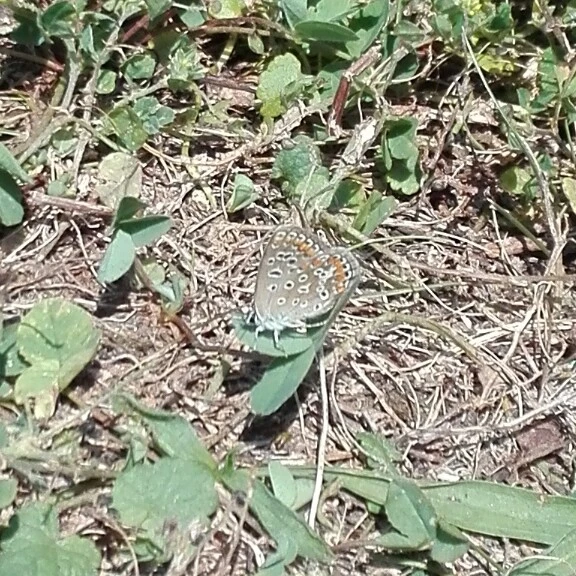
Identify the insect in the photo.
Polyommatus icarus
